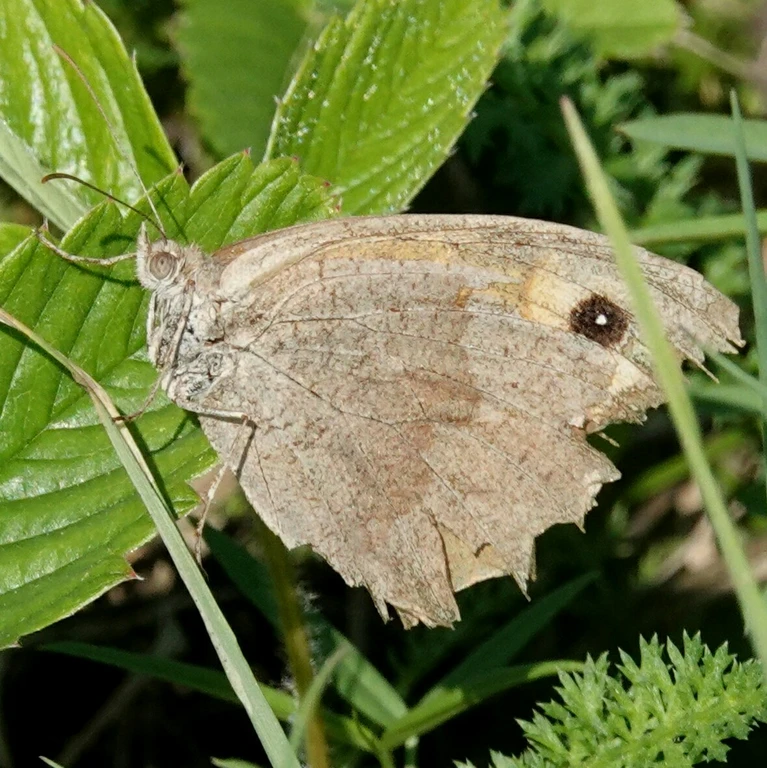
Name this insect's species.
Maniola jurtina
